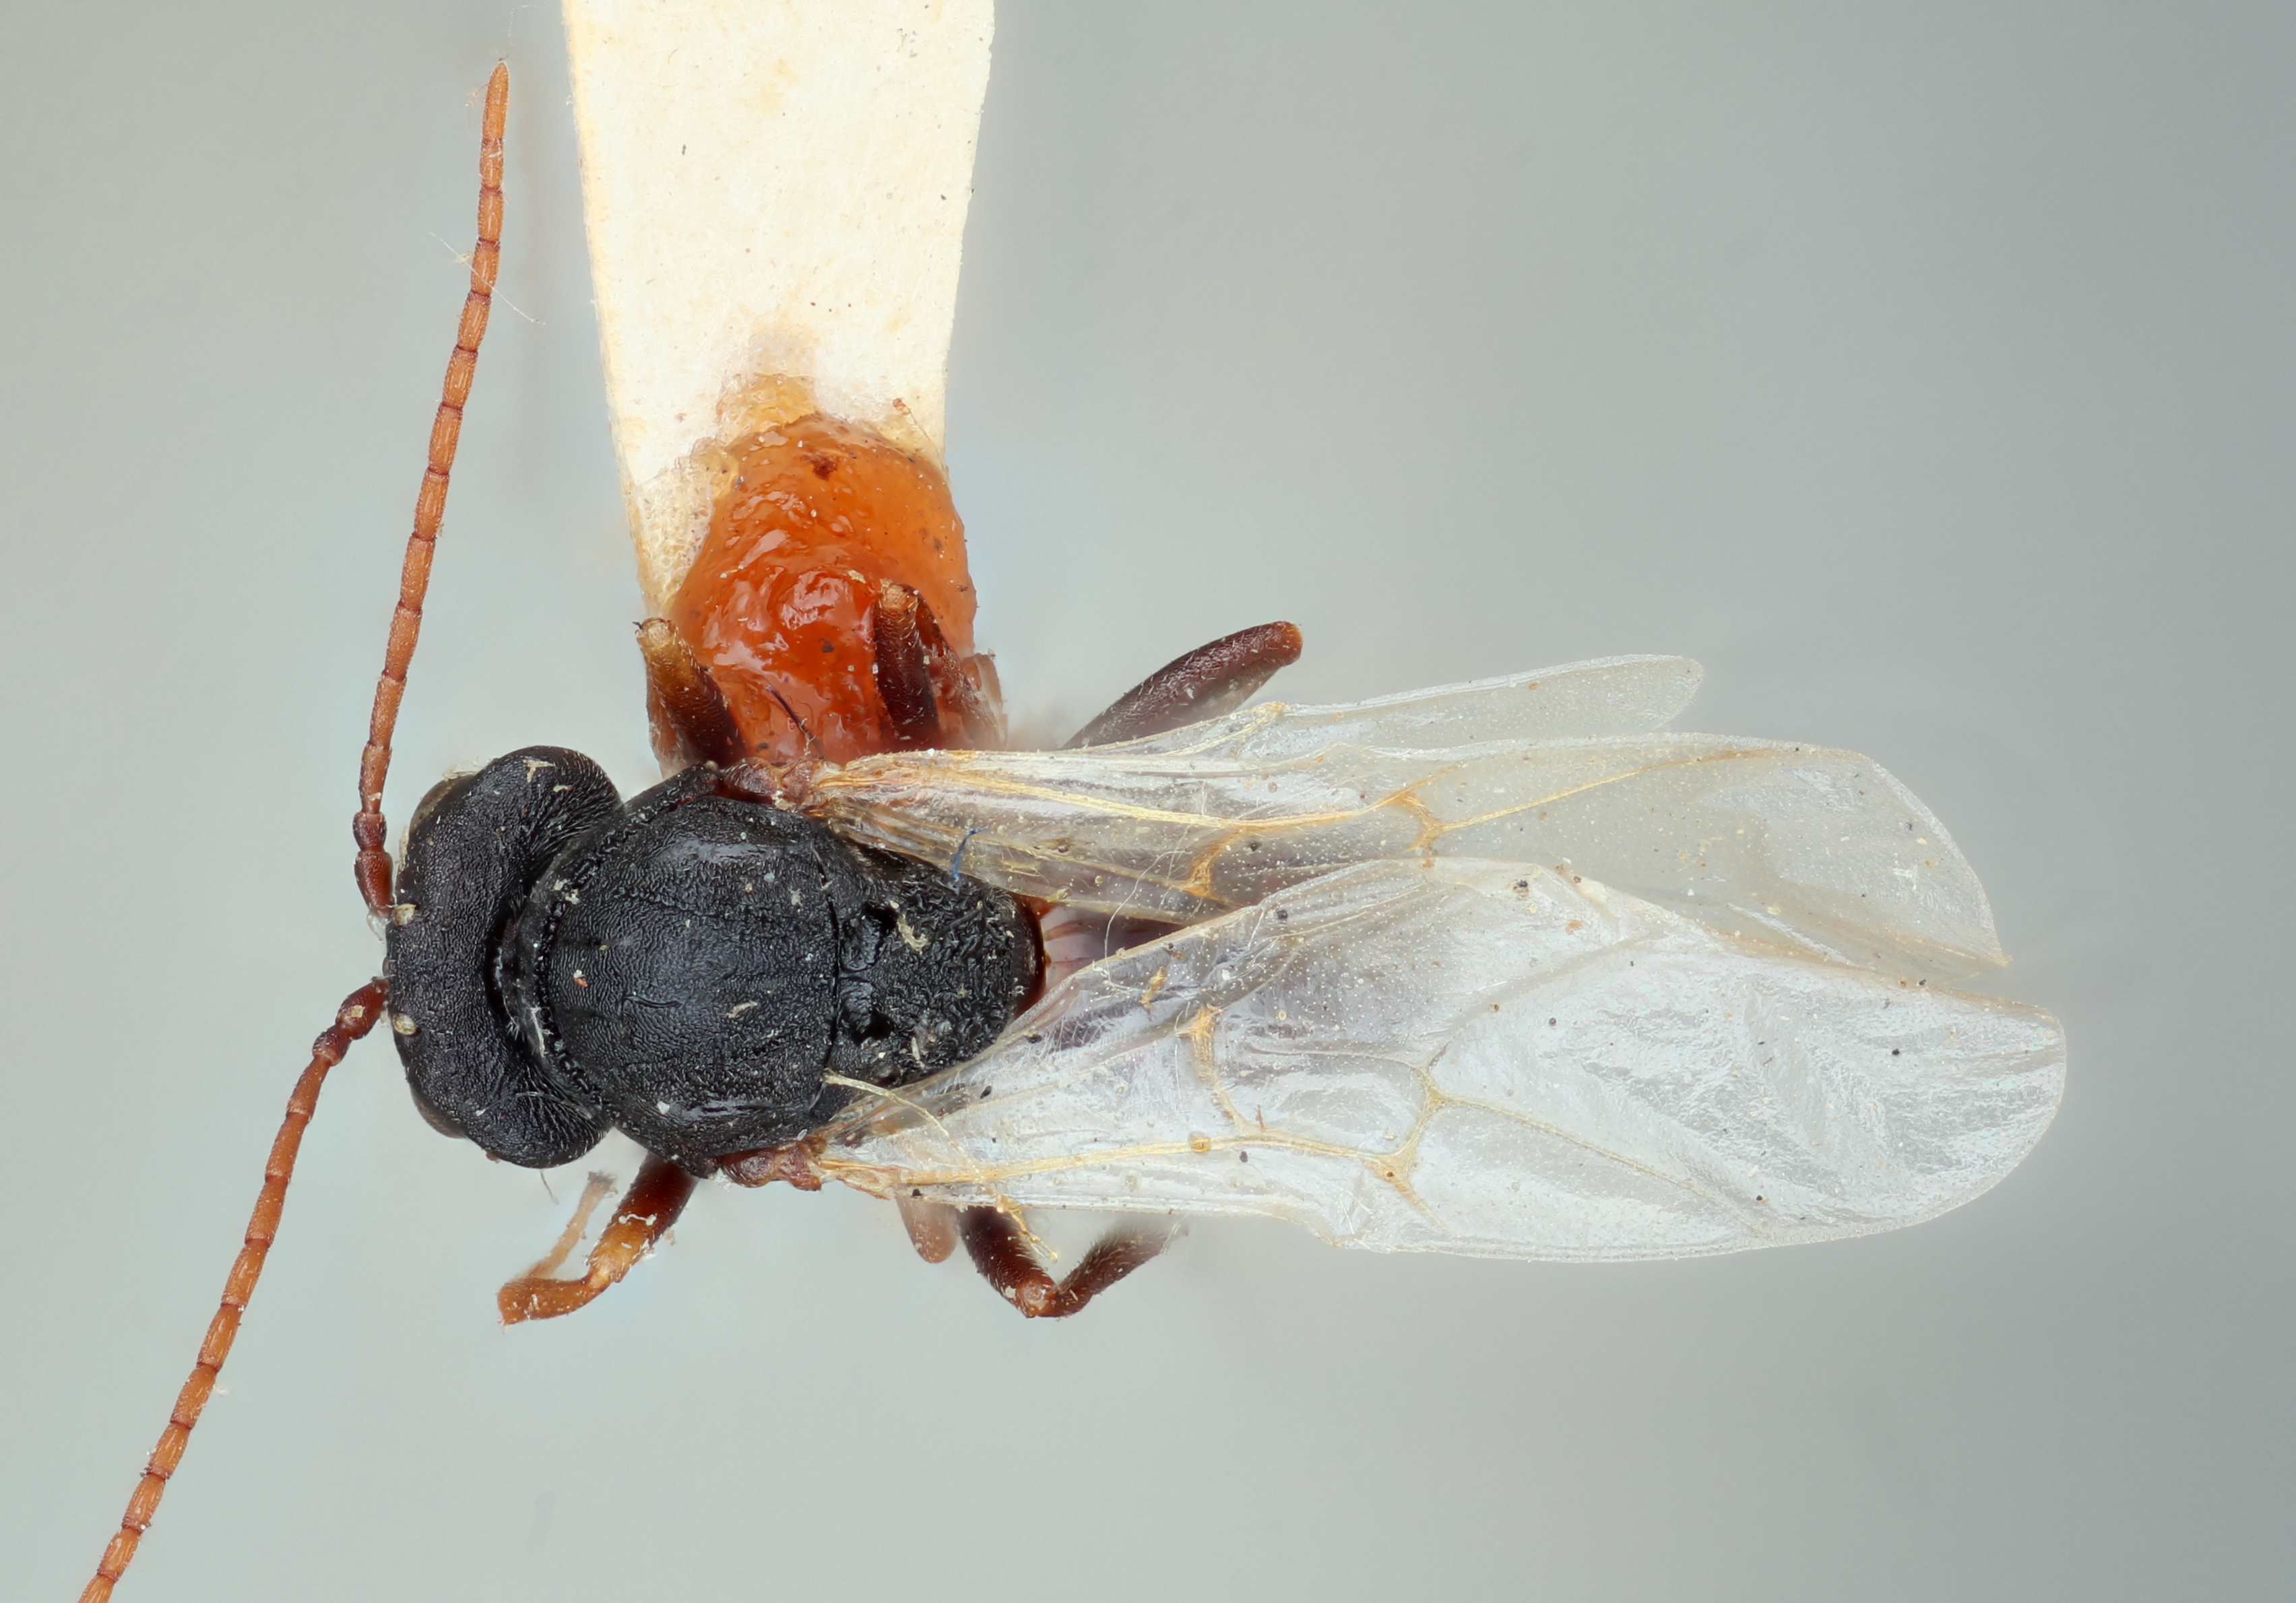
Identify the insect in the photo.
Antistrophus silphii
